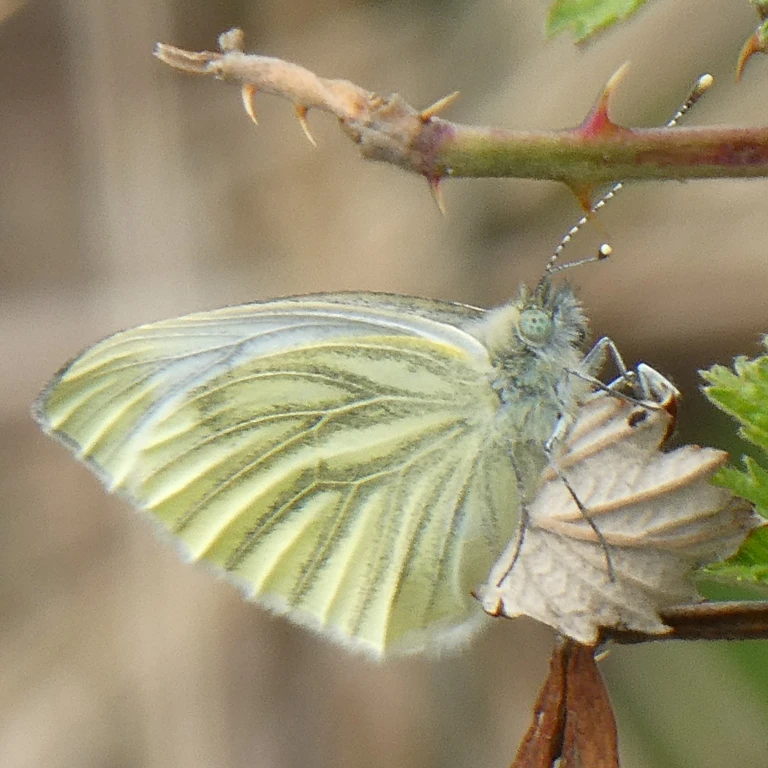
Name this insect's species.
Pieris napi
